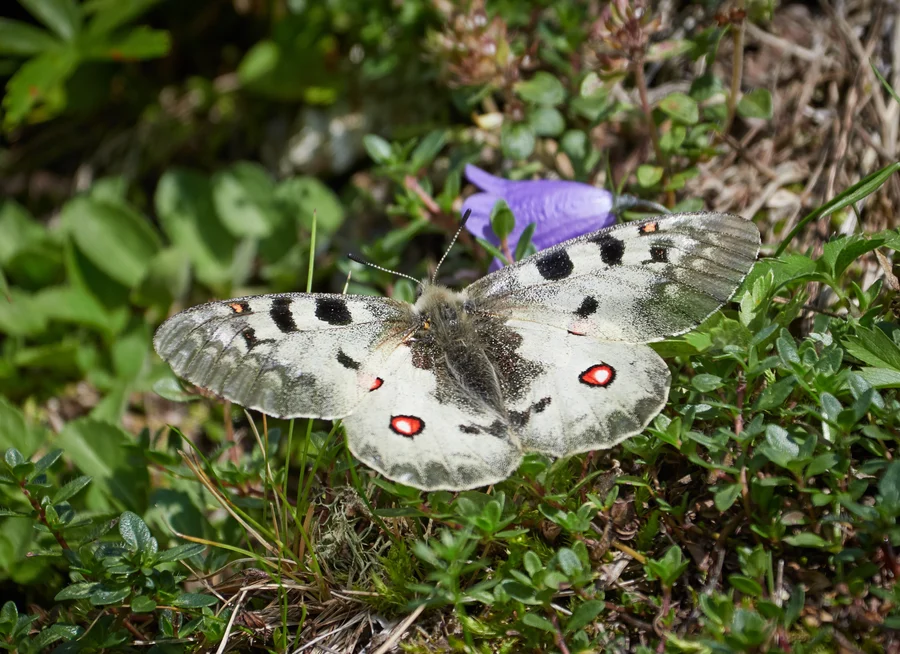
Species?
Parnassius phoebus
